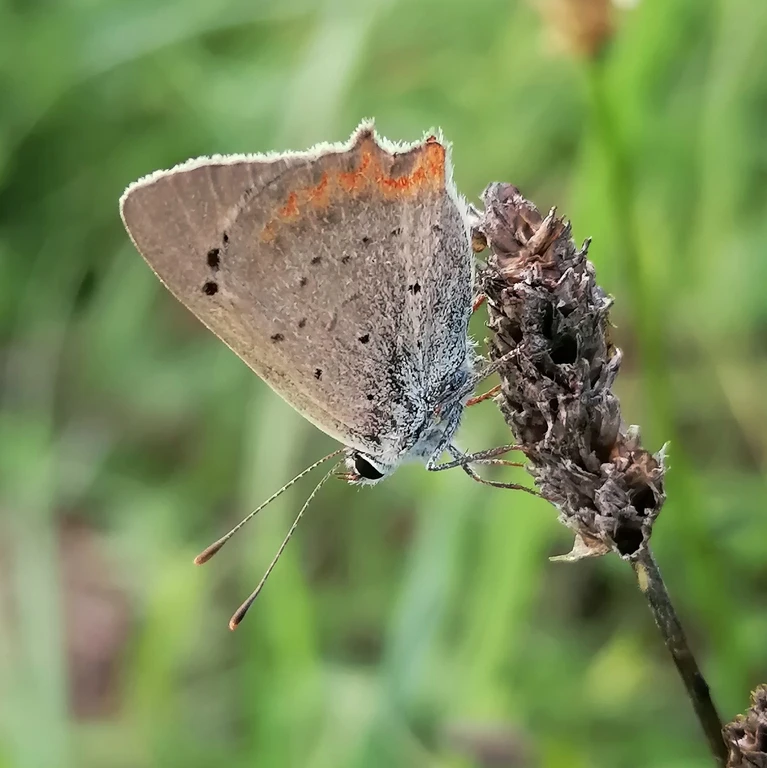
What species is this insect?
Lycaena phlaeas
